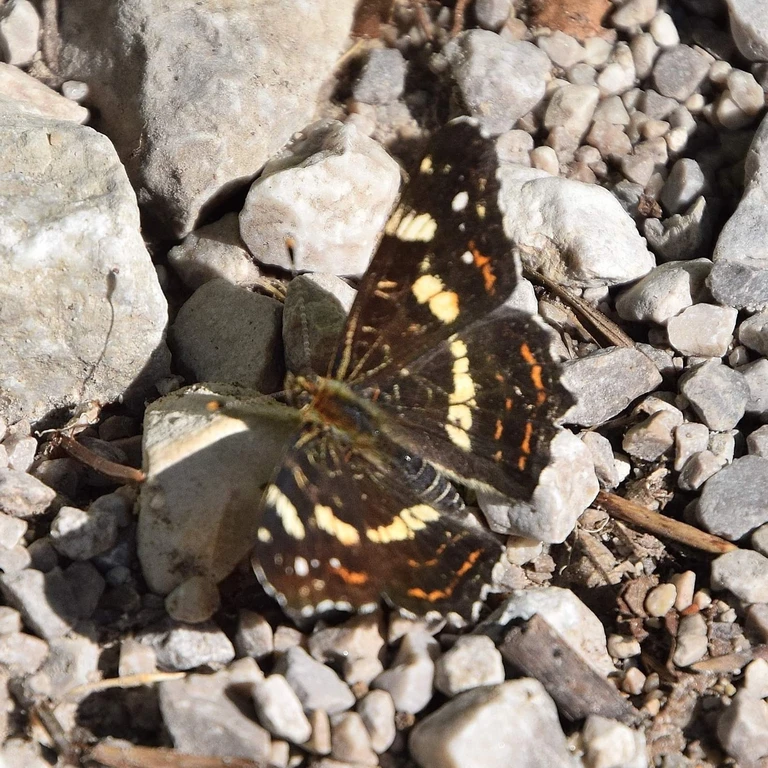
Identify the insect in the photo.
Araschnia levana
